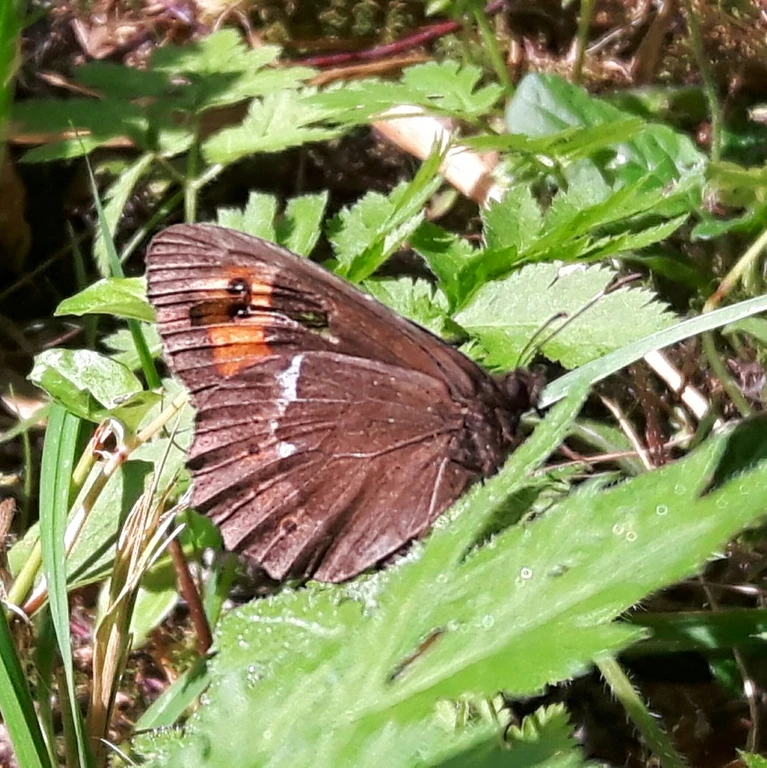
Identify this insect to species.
Erebia ligea
